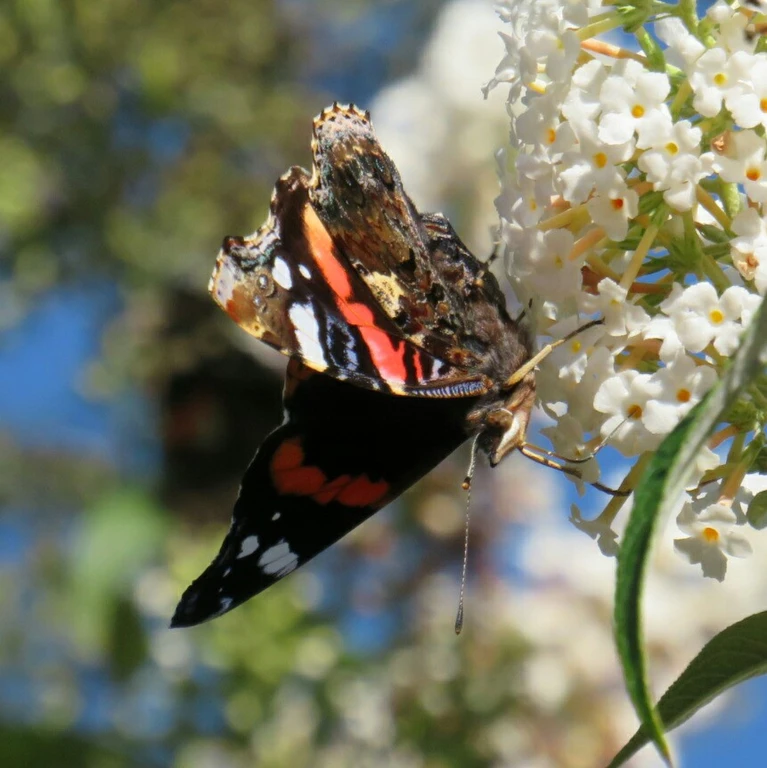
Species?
Vanessa atalanta
